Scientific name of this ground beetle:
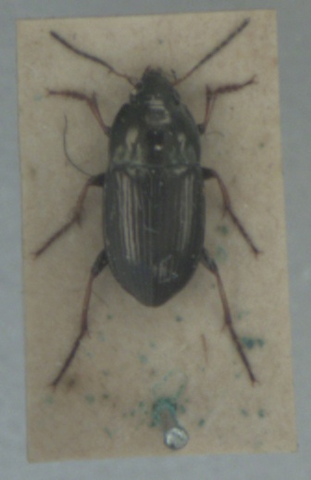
Amara plebeja
